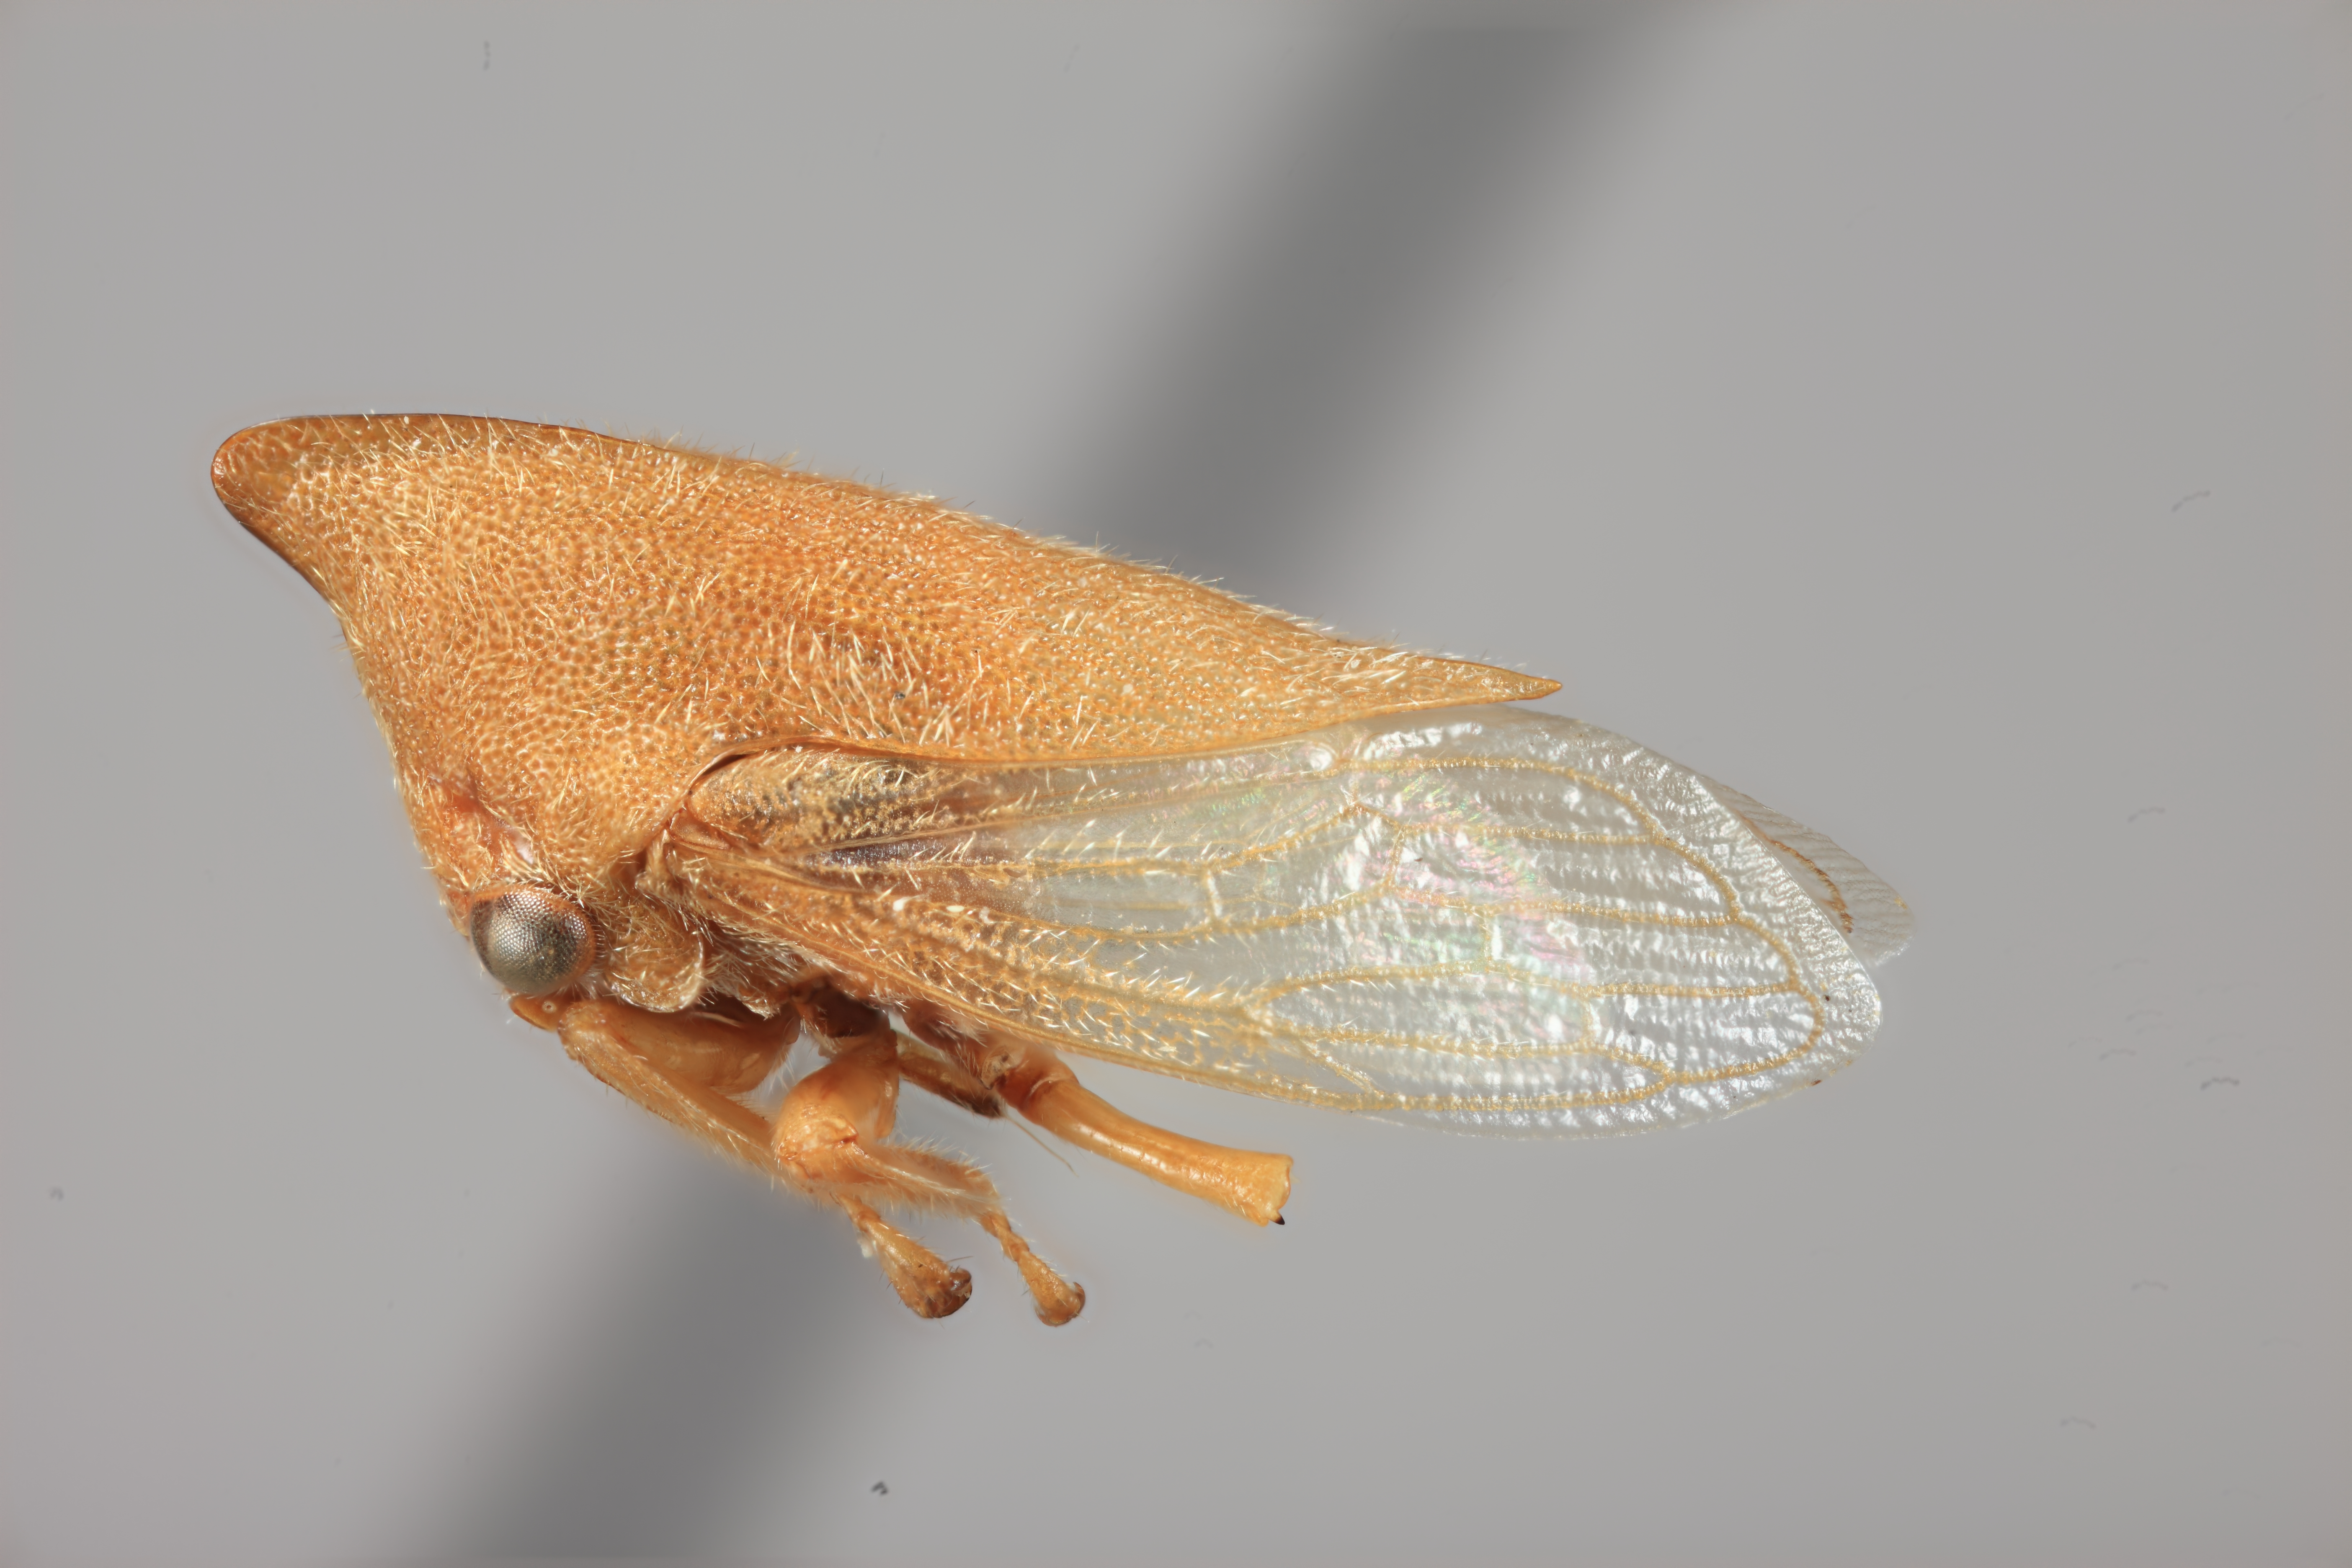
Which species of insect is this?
Guayaquila inflata
